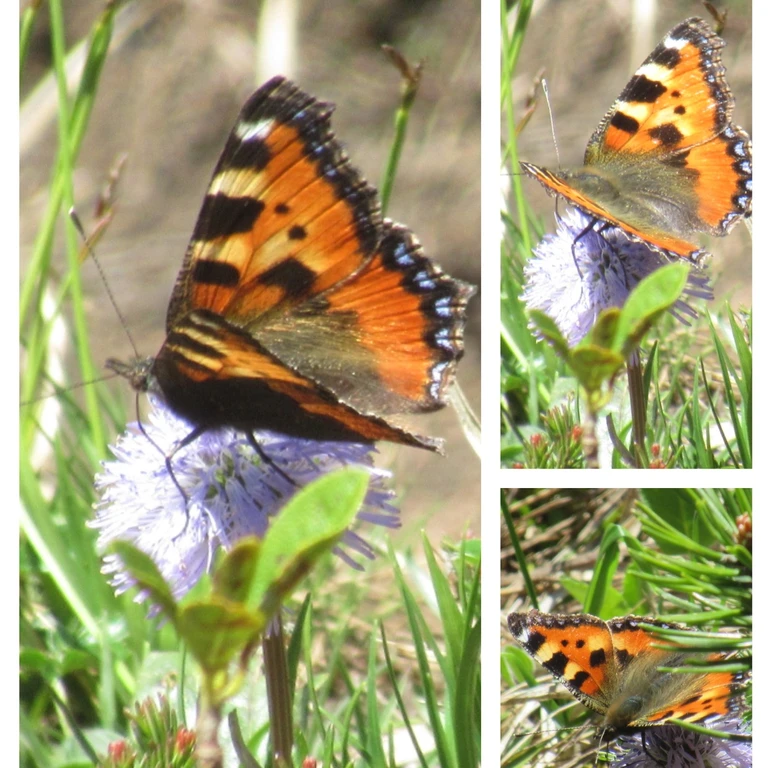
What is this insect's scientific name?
Aglais urticae
